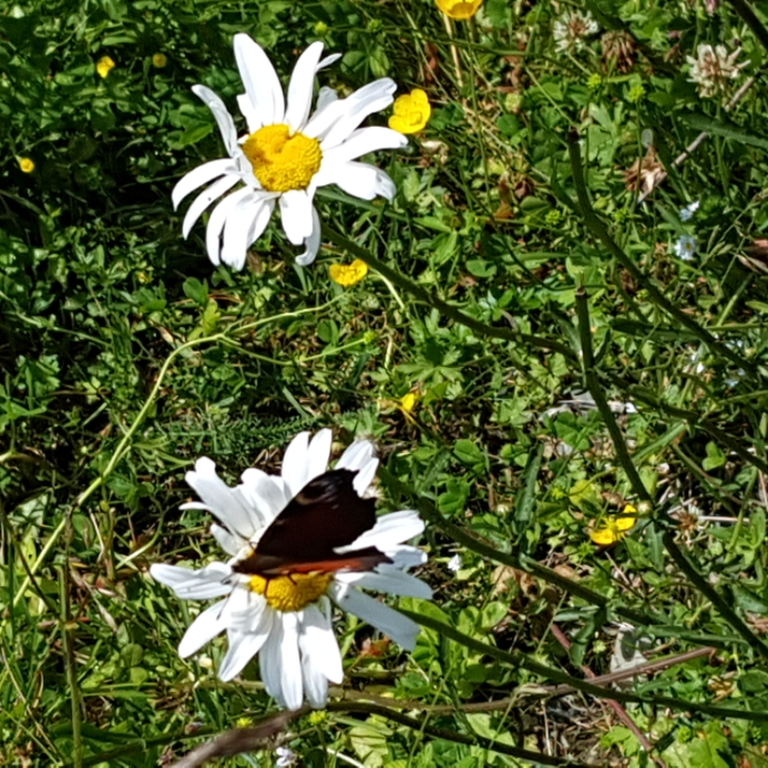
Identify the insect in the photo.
Aglais io
